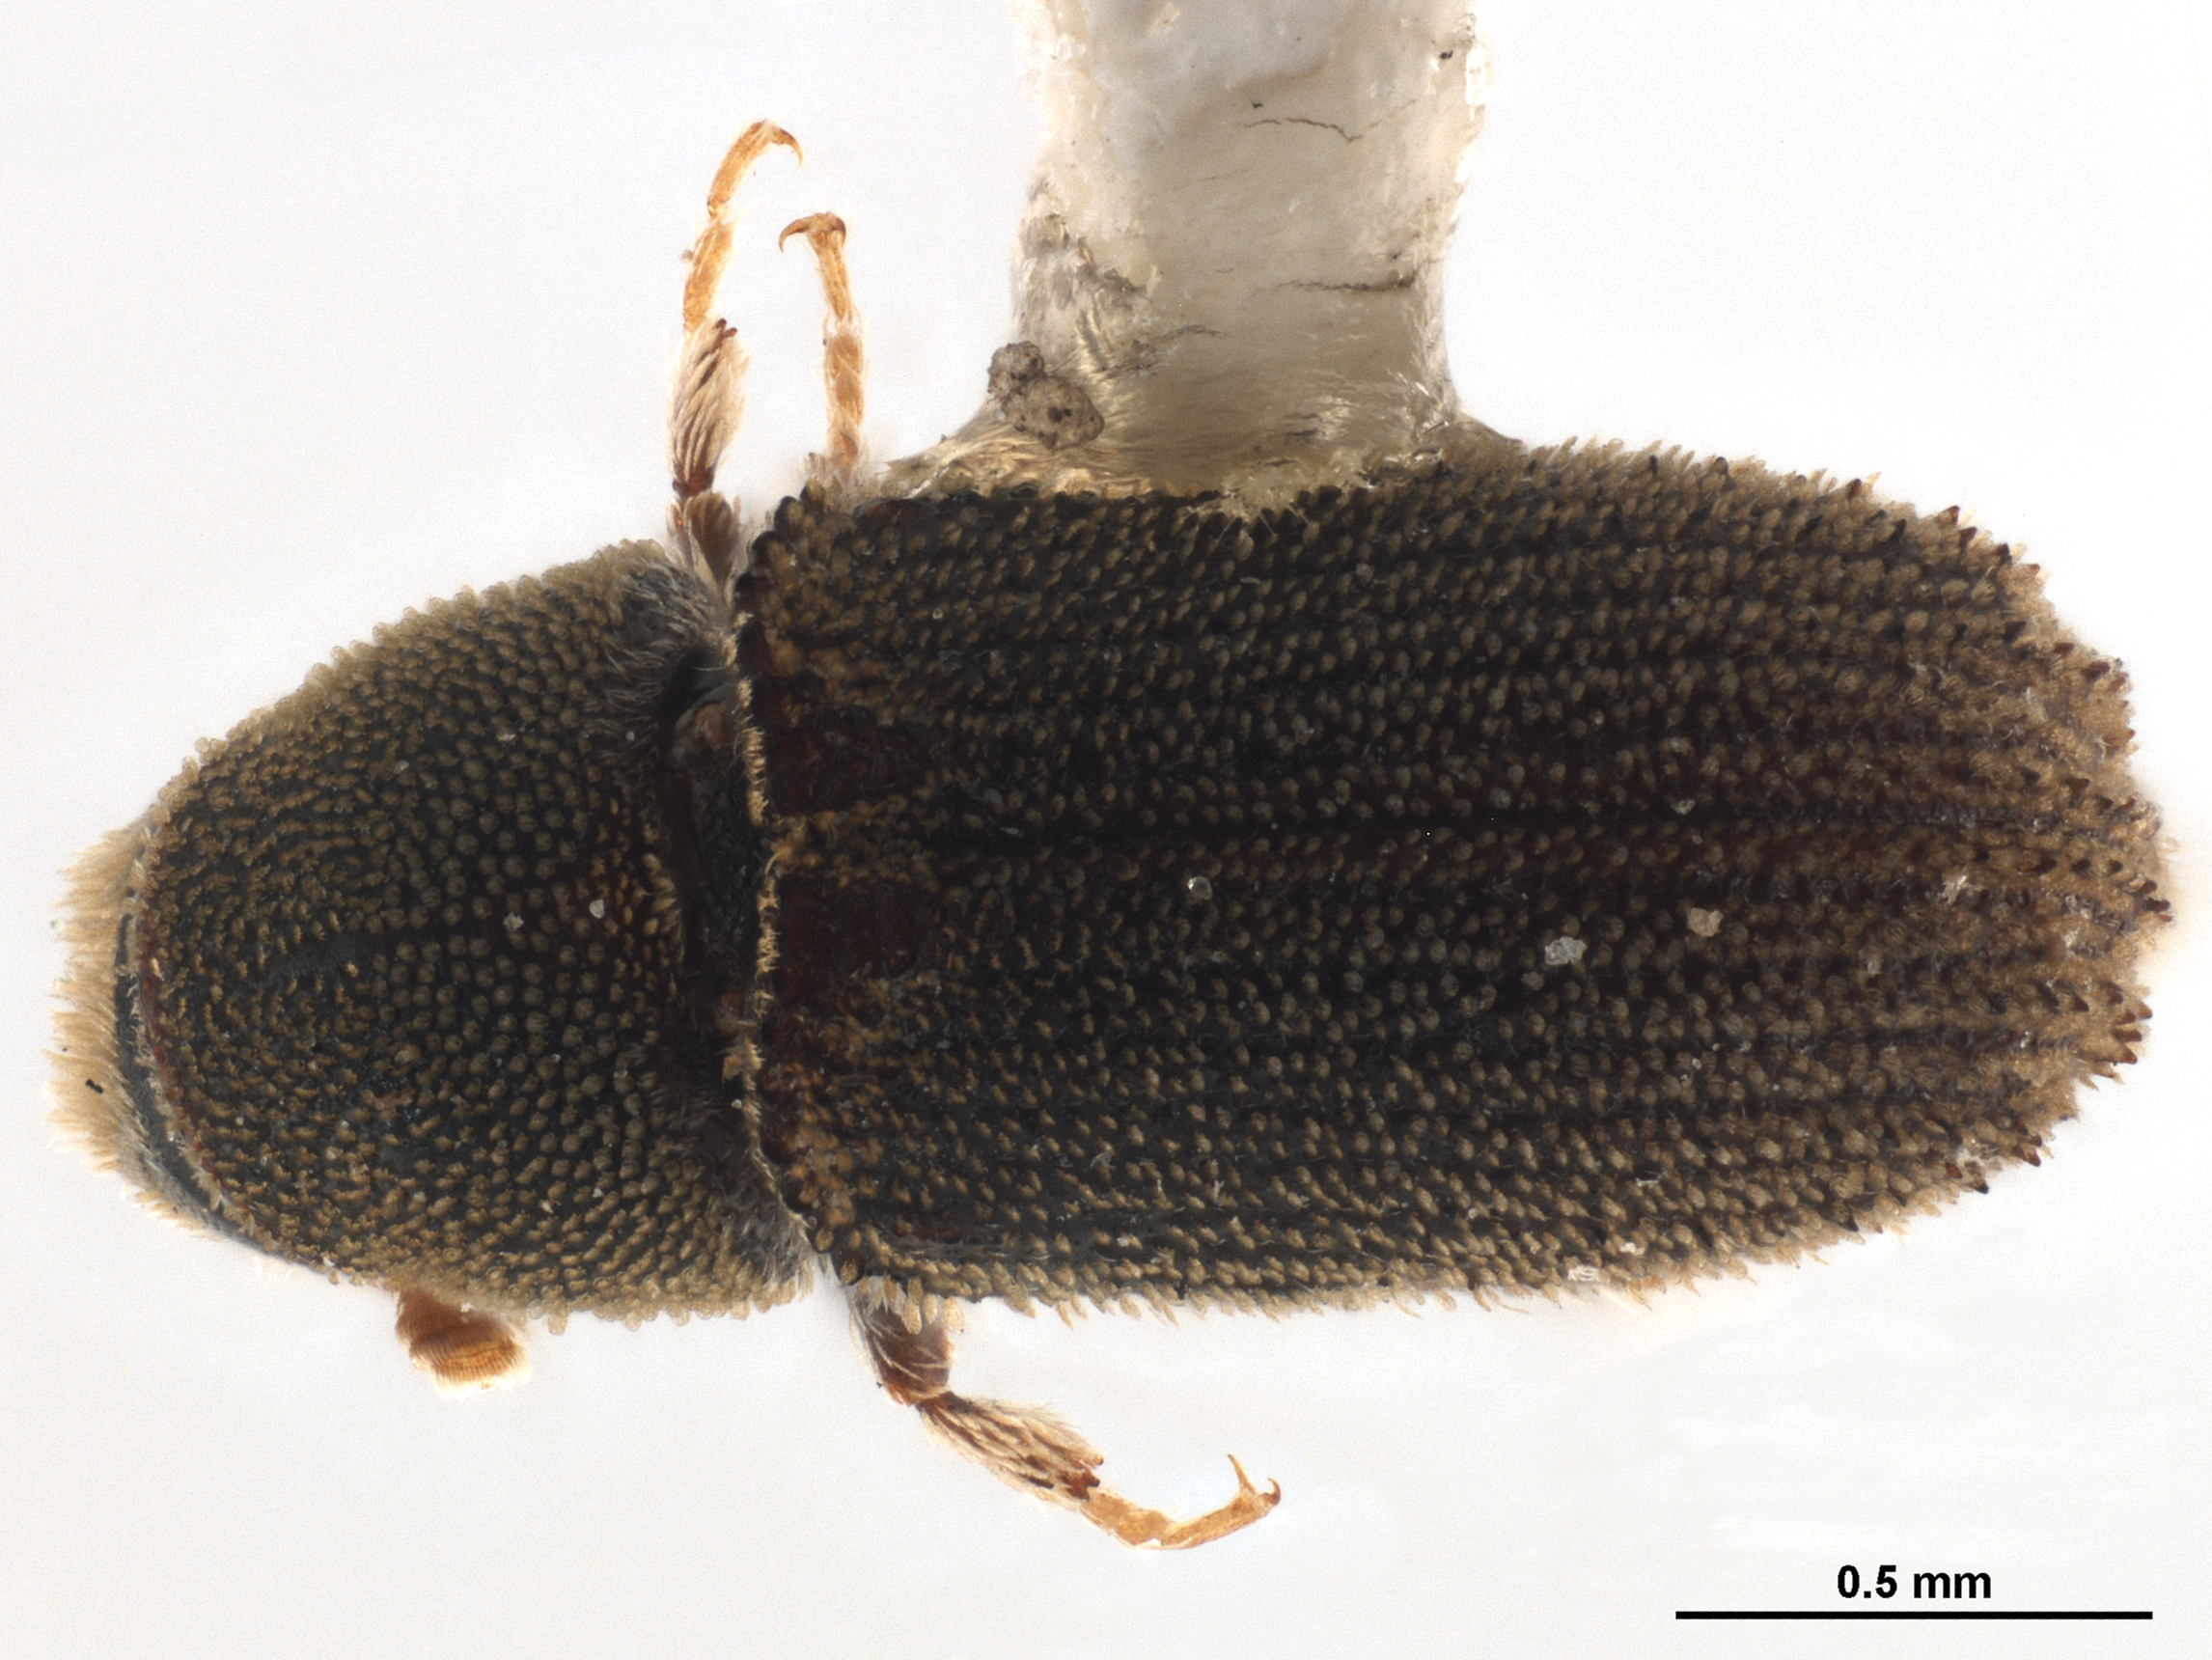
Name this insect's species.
Carphoborus perplexus
